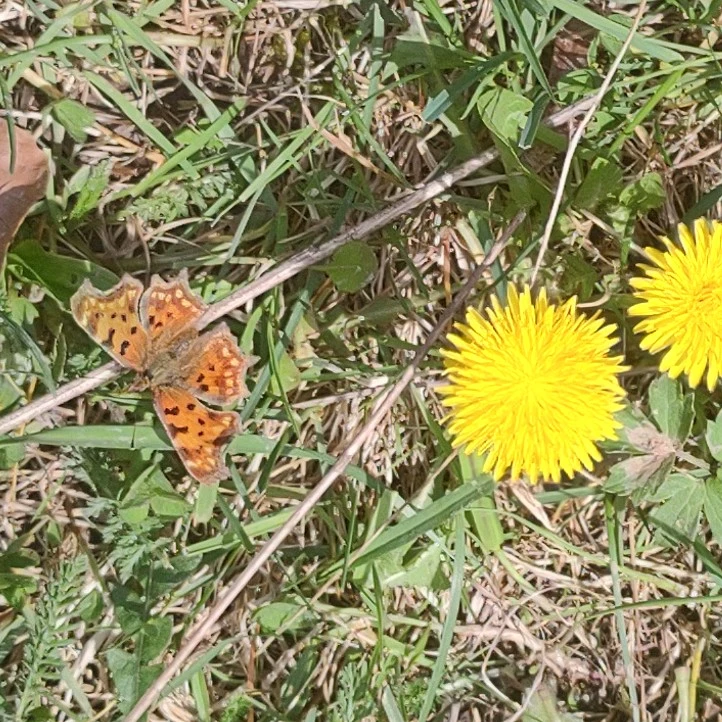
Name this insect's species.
Polygonia c-album
